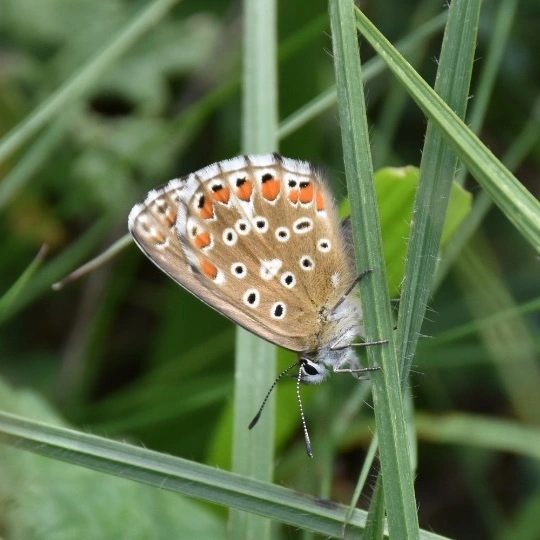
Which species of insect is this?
Lysandra bellargus
